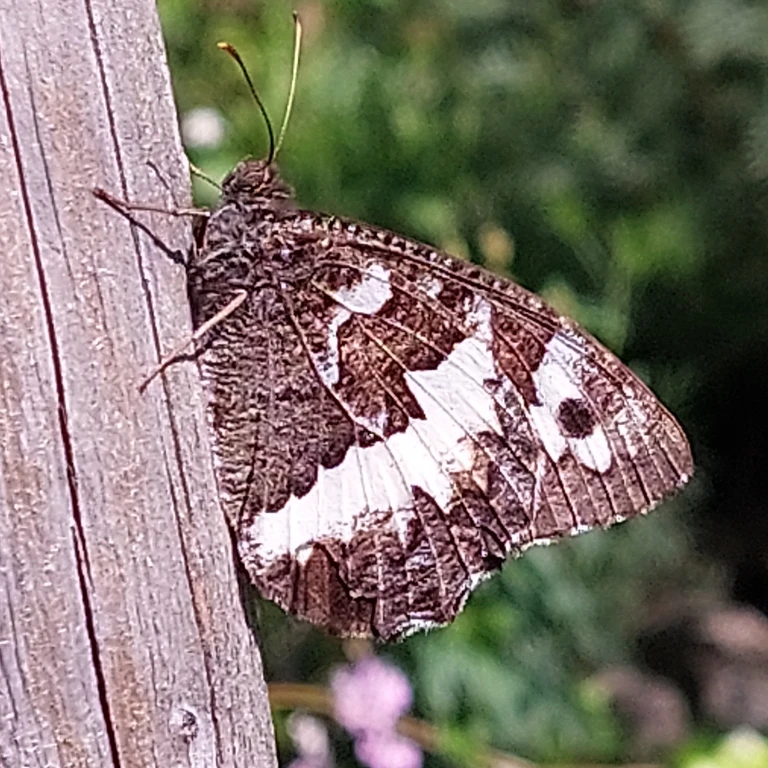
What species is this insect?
Brintesia circe
